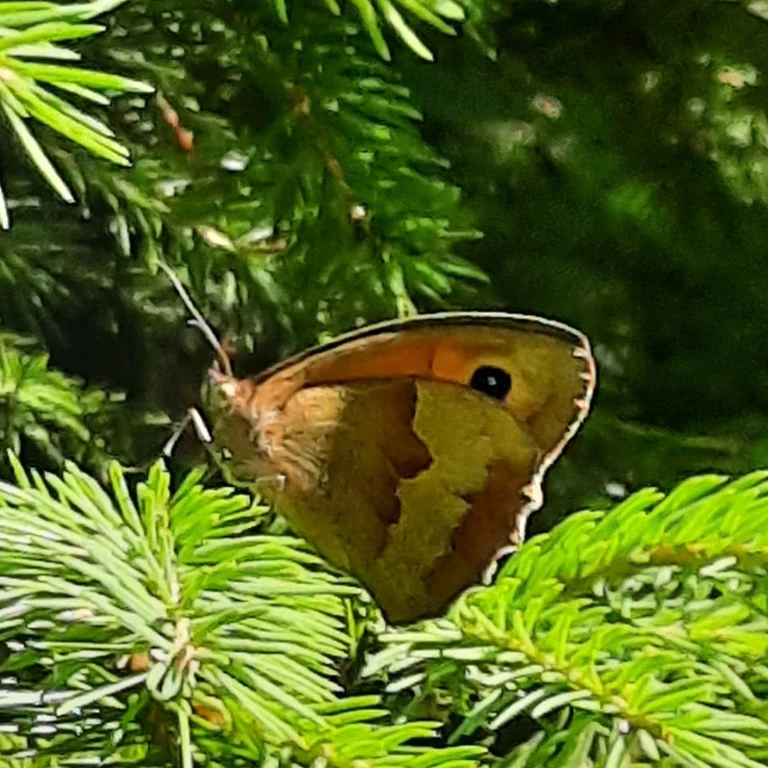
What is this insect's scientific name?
Maniola jurtina
